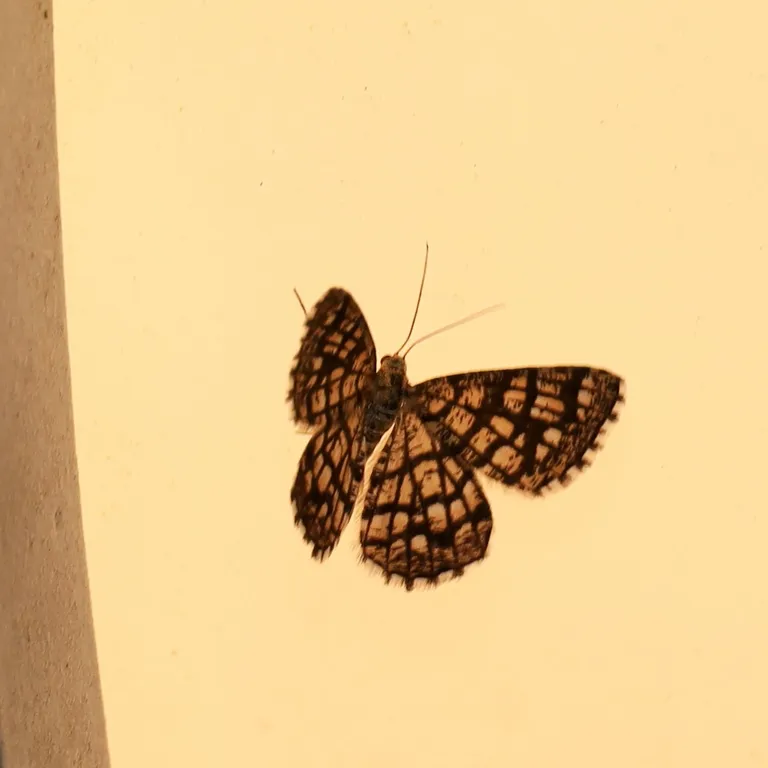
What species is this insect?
Chiasmia clathrata
